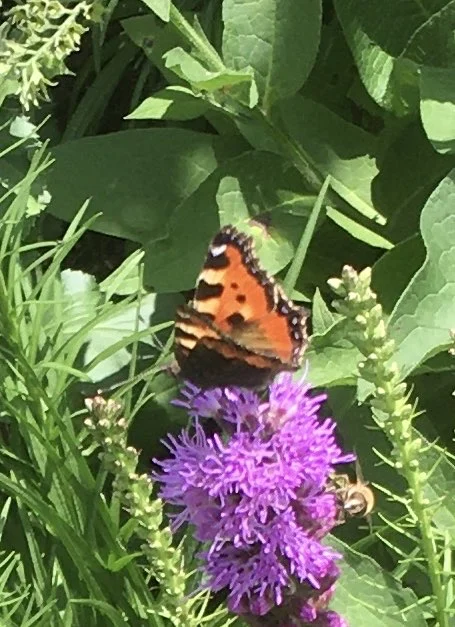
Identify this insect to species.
Aglais urticae
